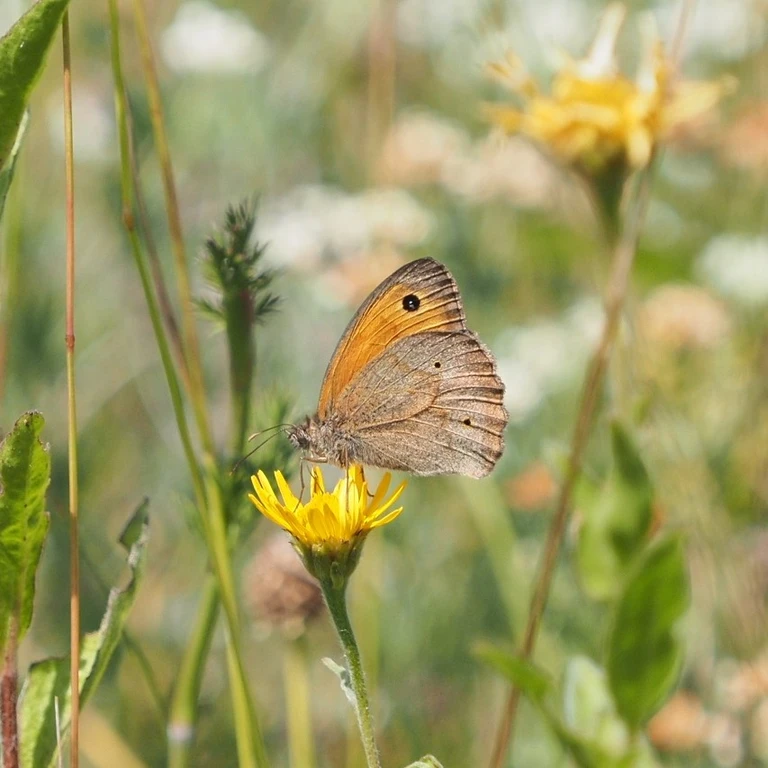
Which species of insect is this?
Maniola jurtina
